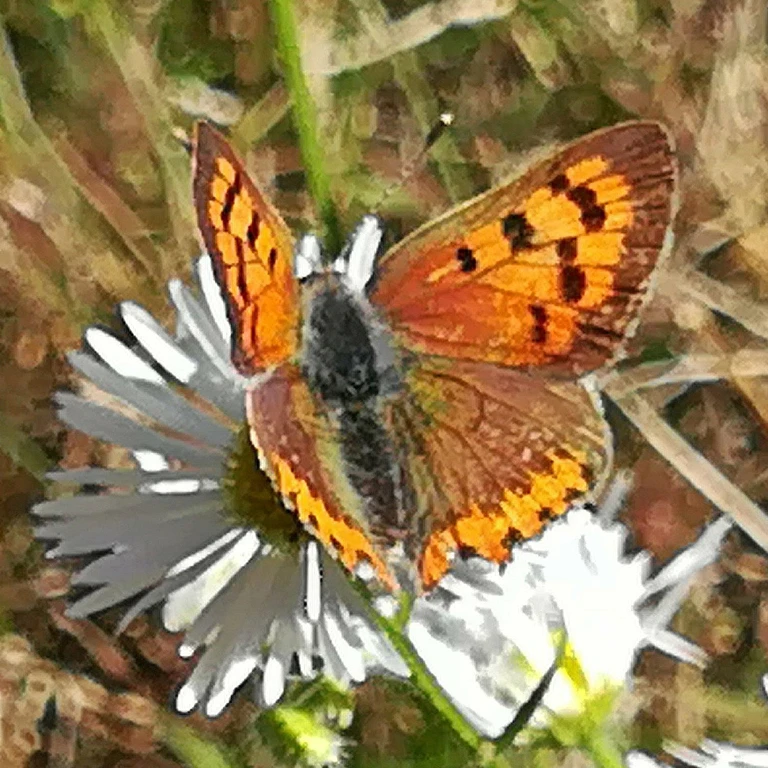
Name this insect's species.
Lycaena phlaeas
